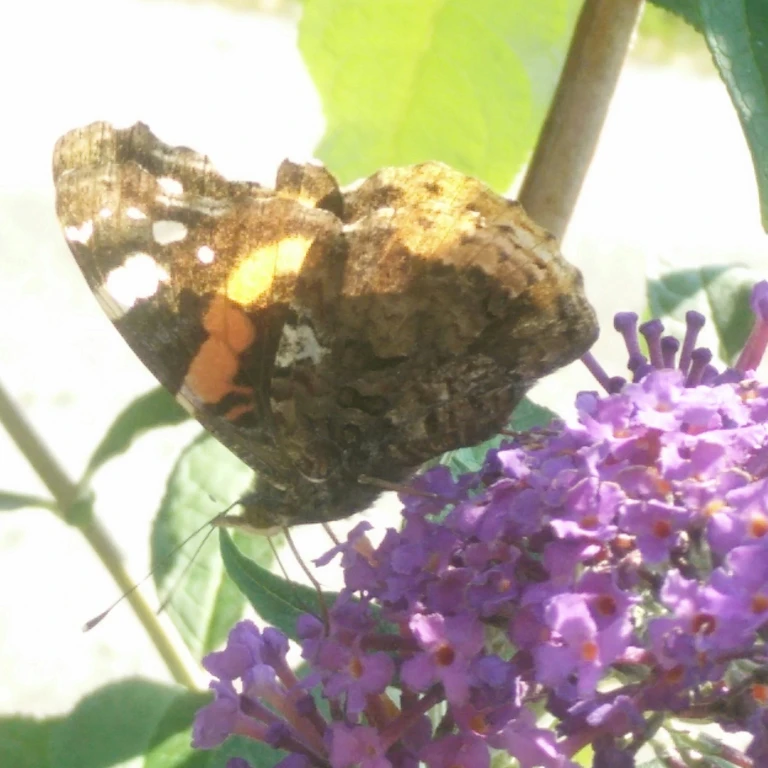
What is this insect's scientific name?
Vanessa atalanta
